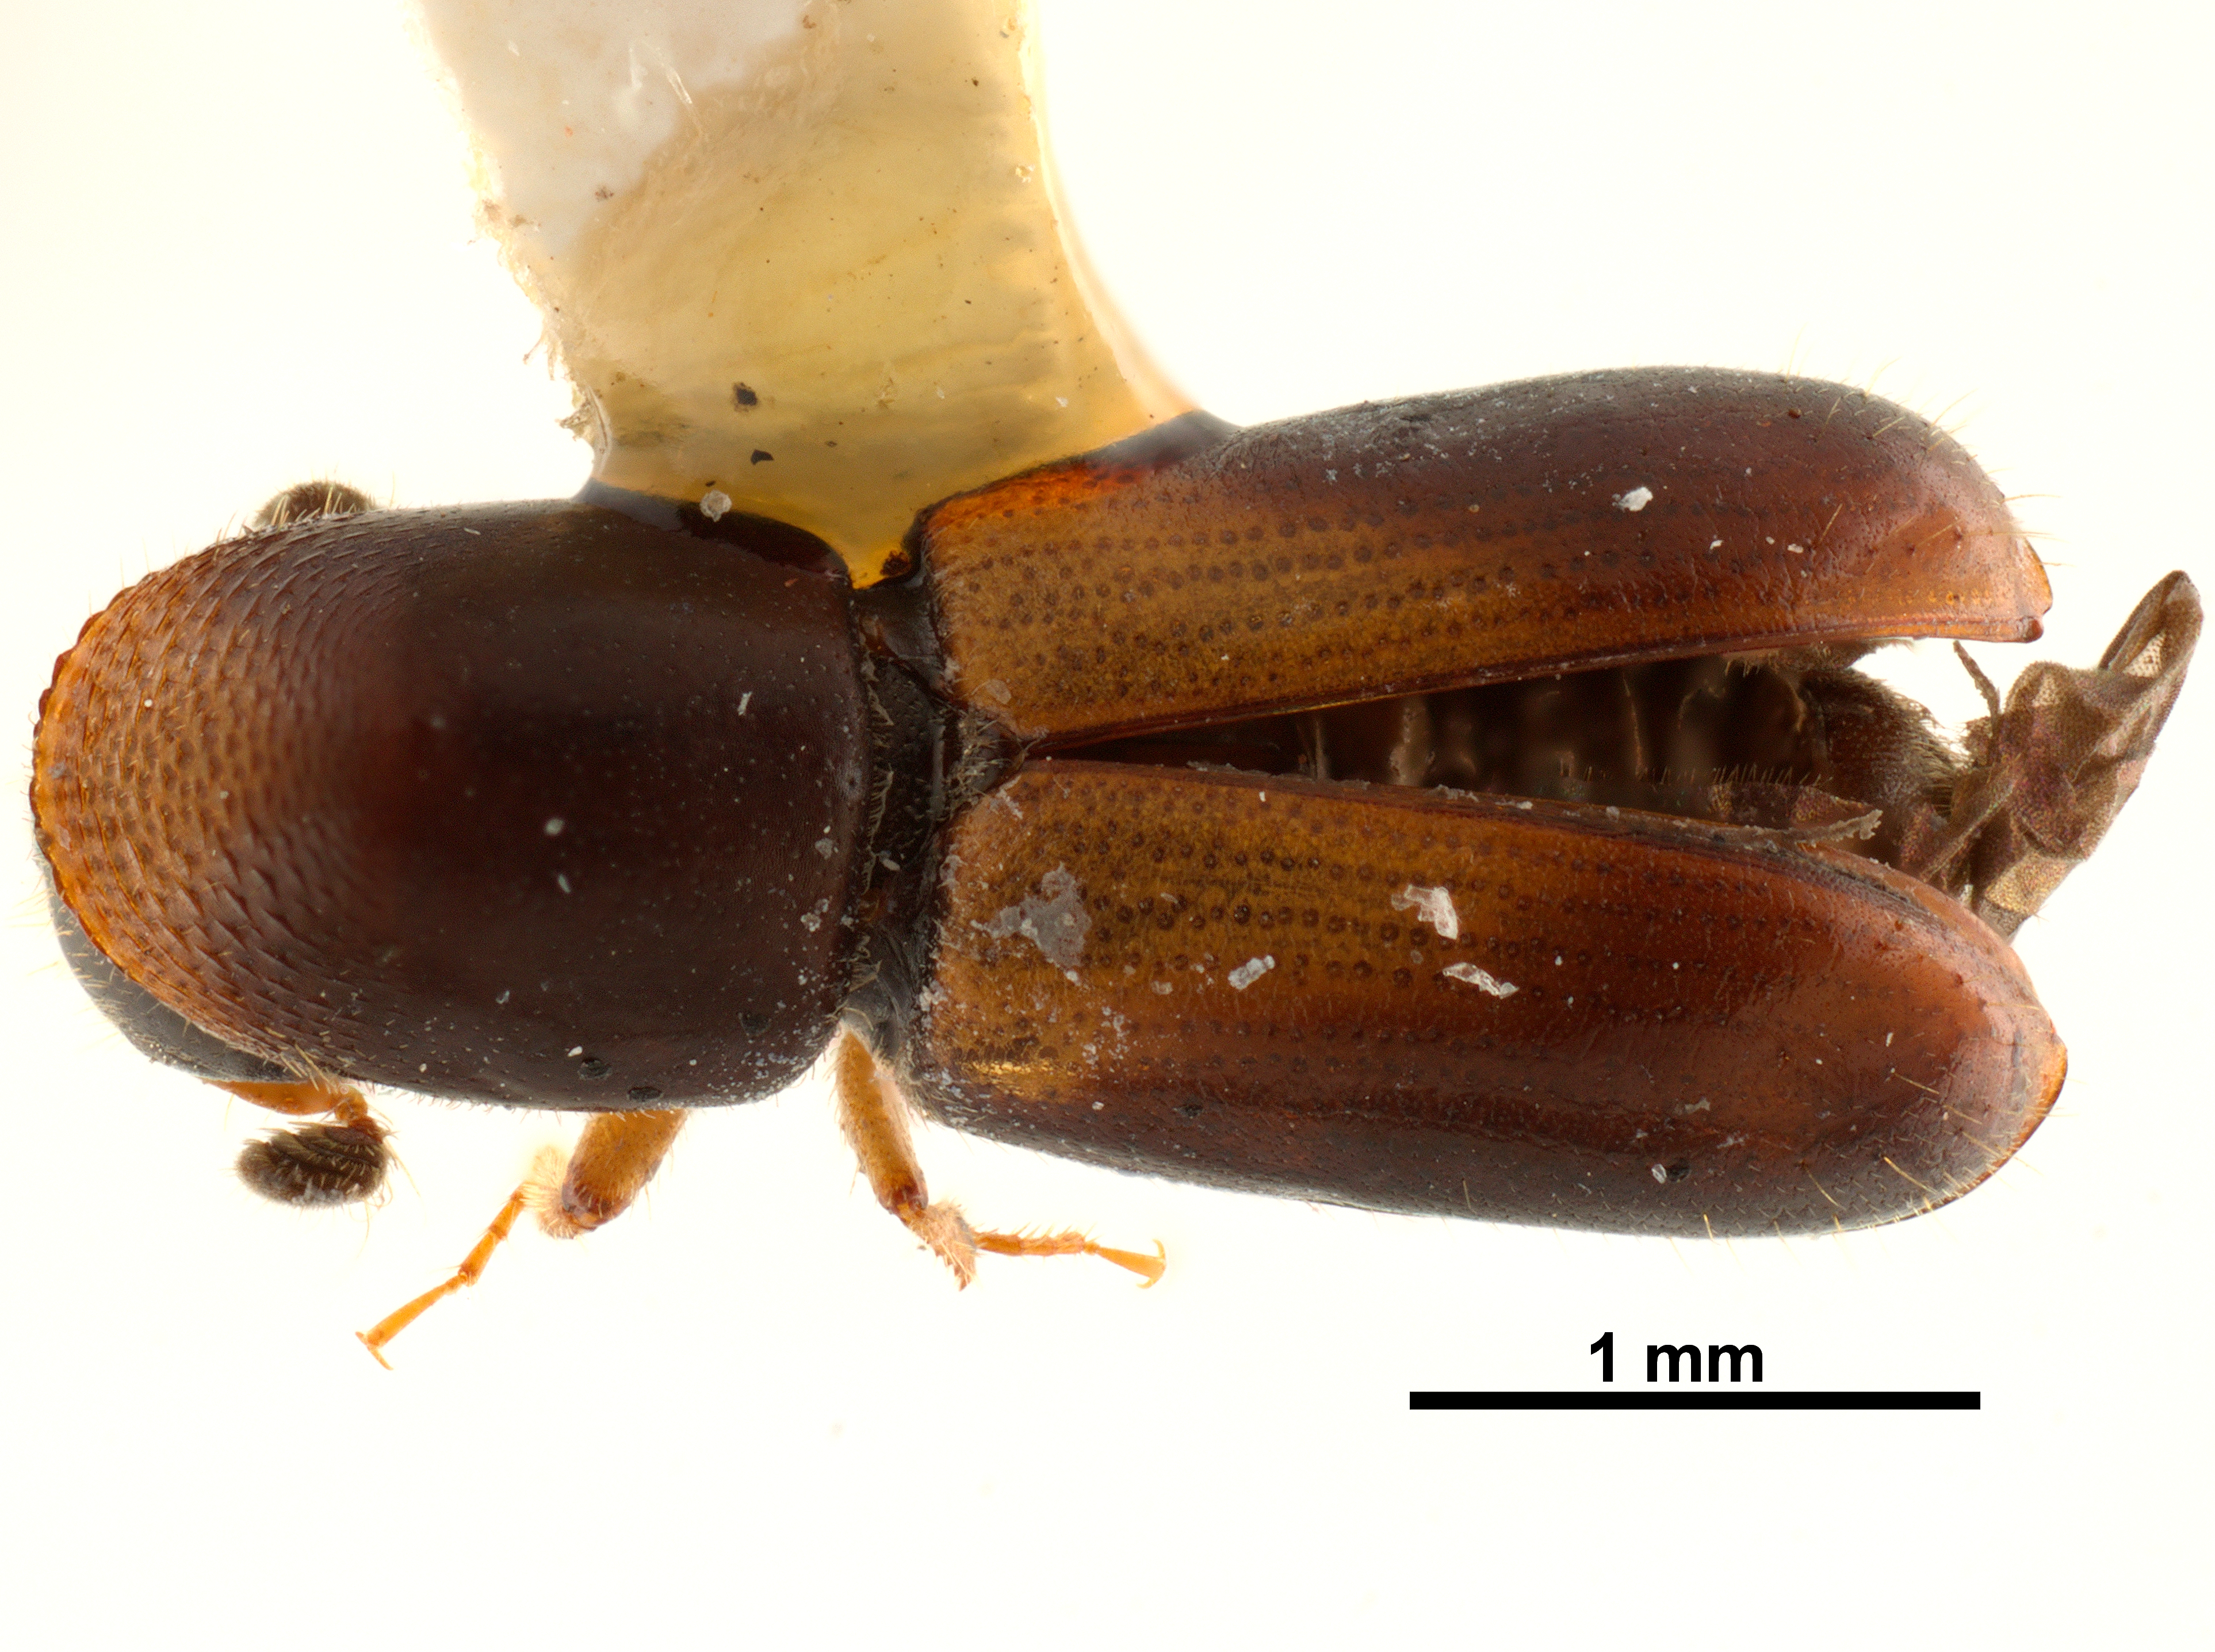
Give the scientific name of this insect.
Gnathotrichus omissus
